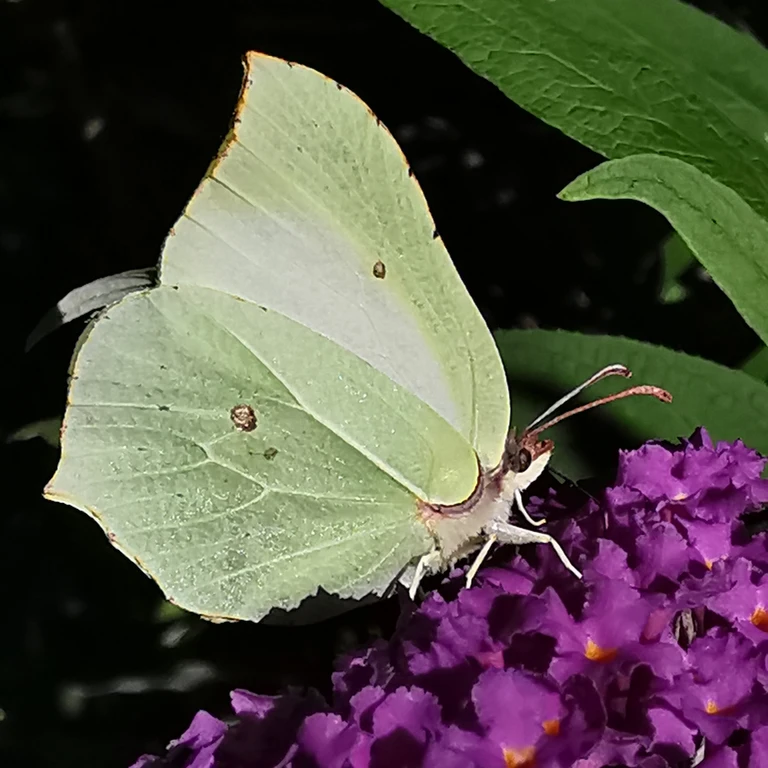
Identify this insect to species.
Gonepteryx rhamni
